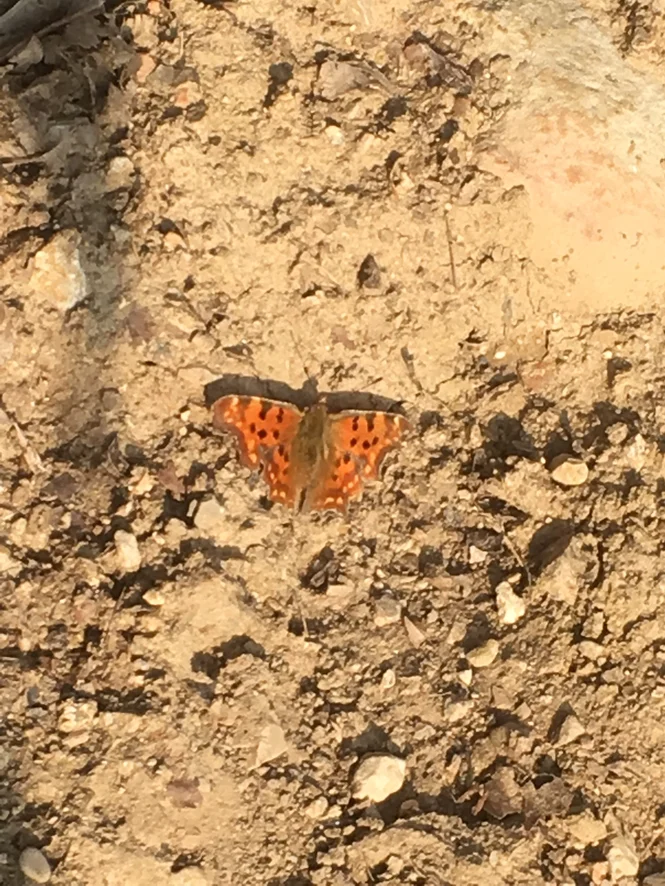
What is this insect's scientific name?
Polygonia c-album
